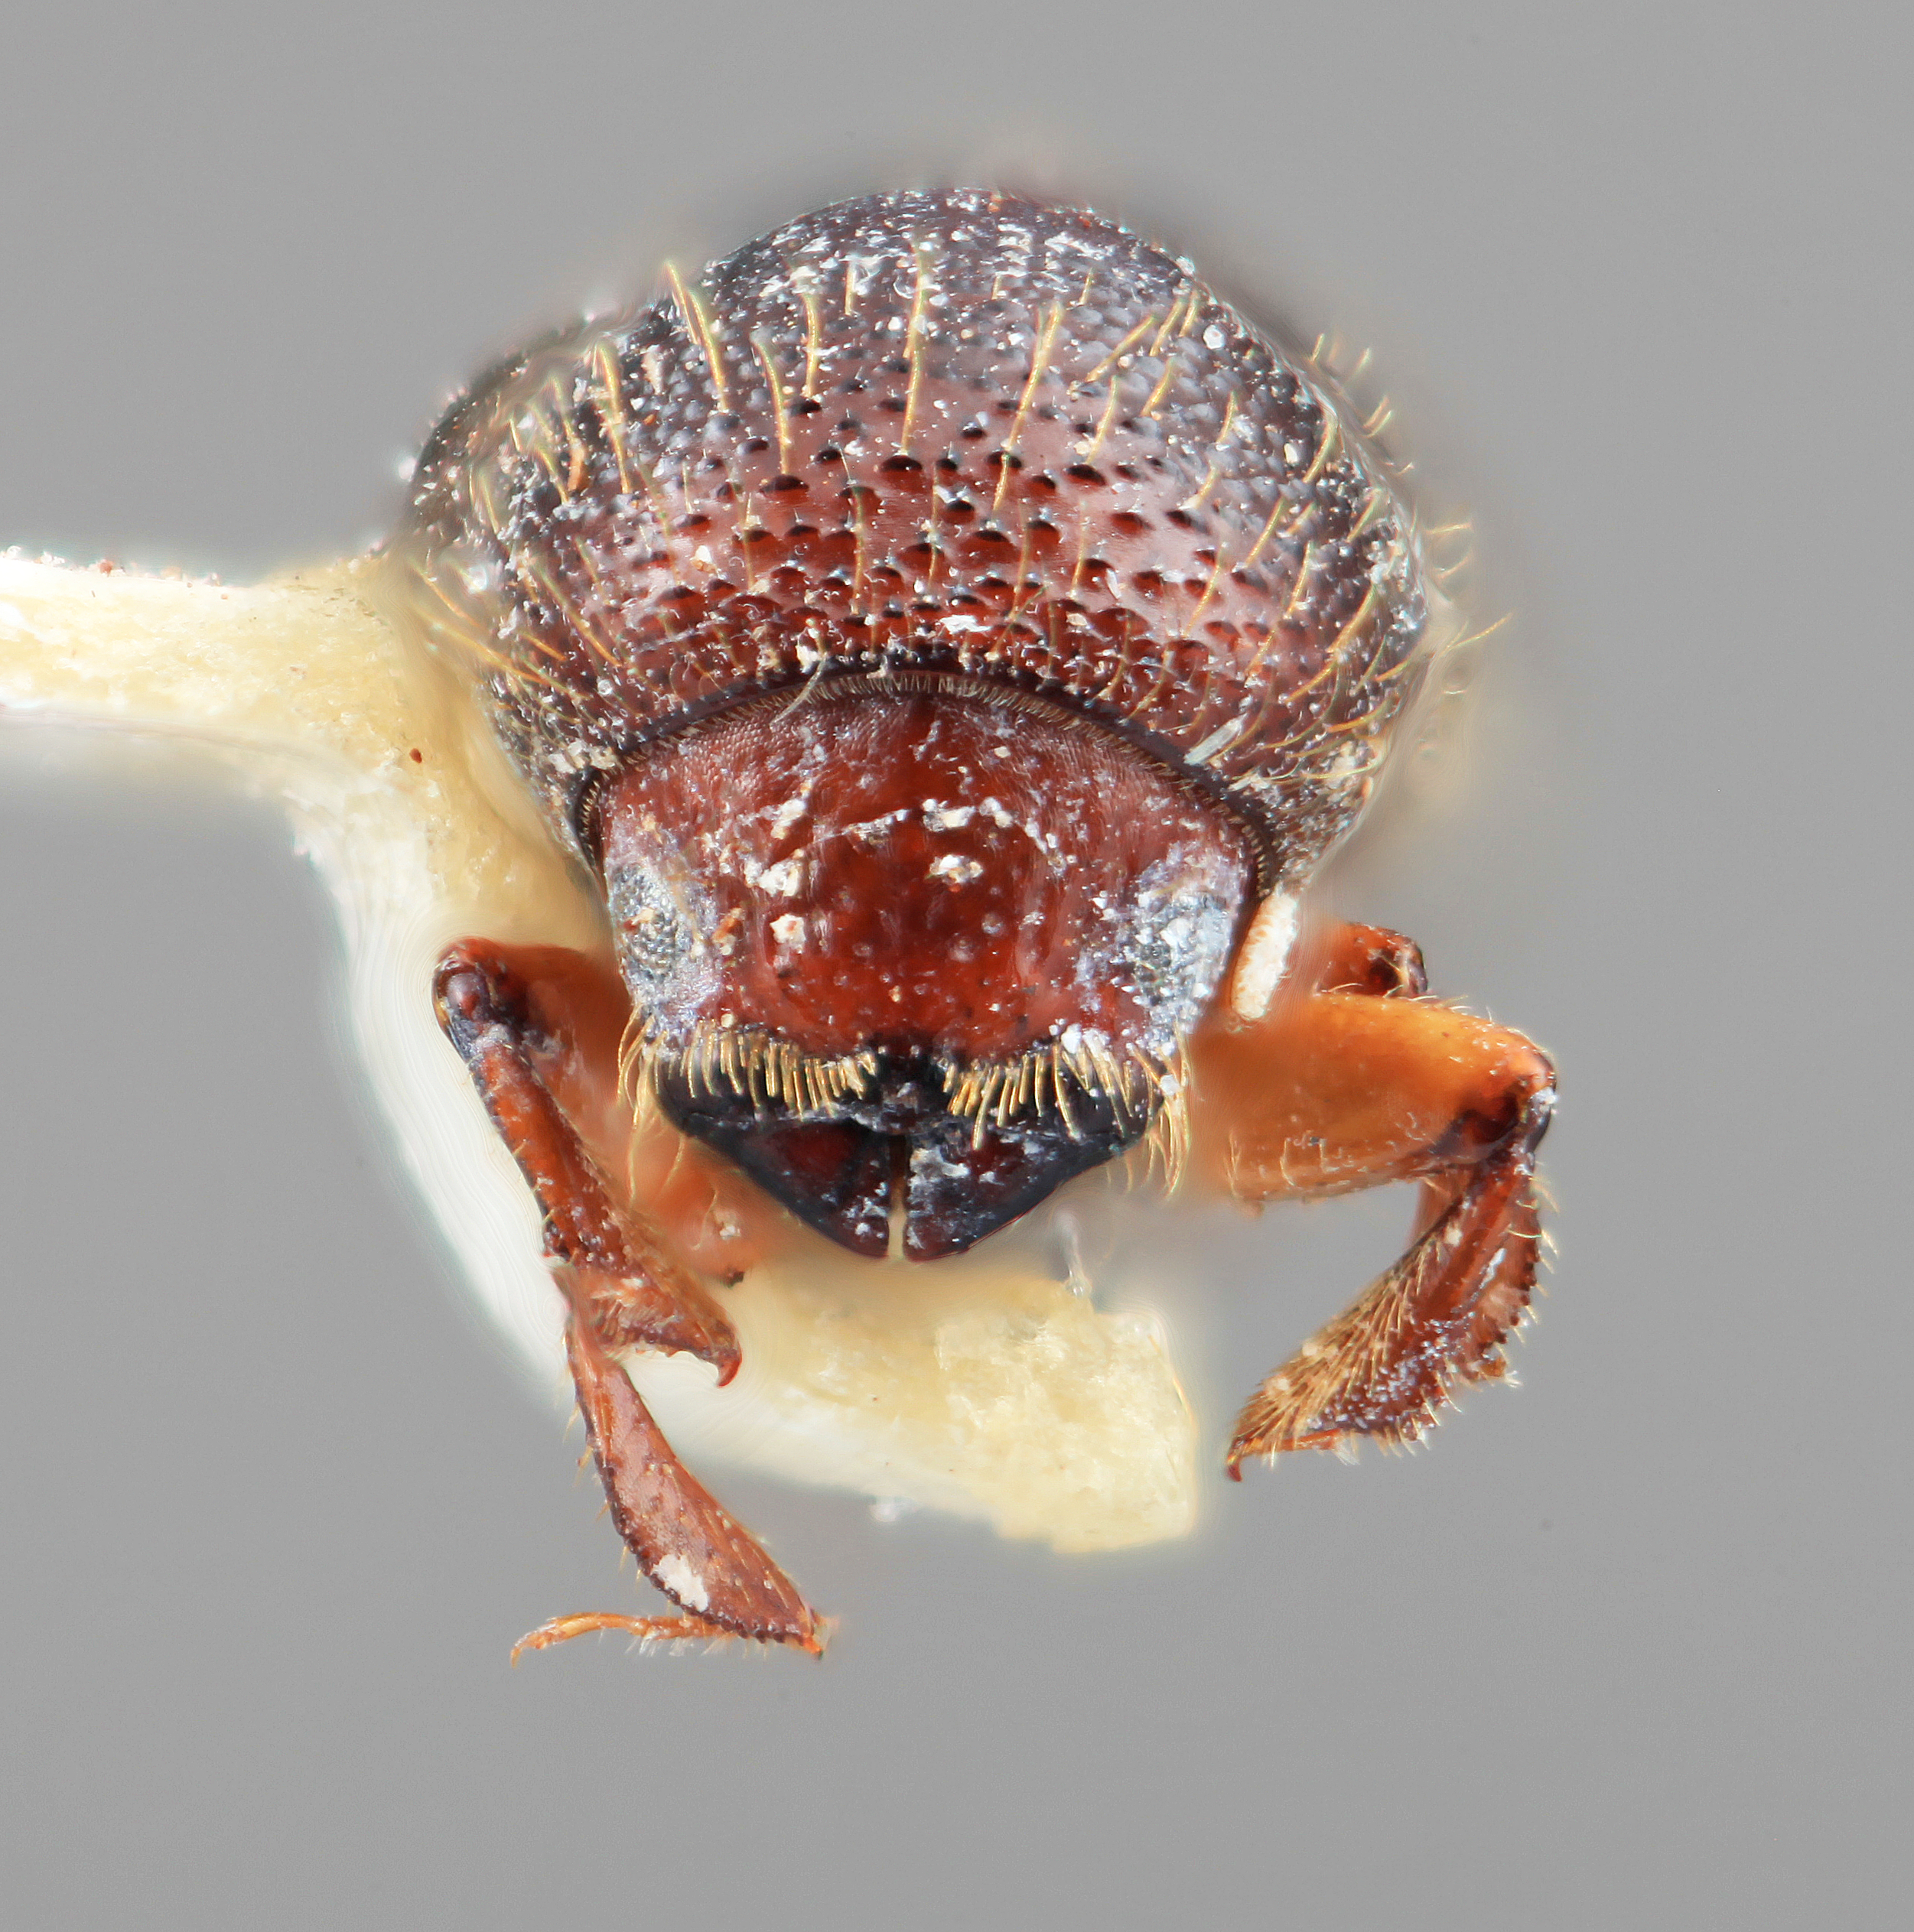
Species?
Xyleborus lacunatus
